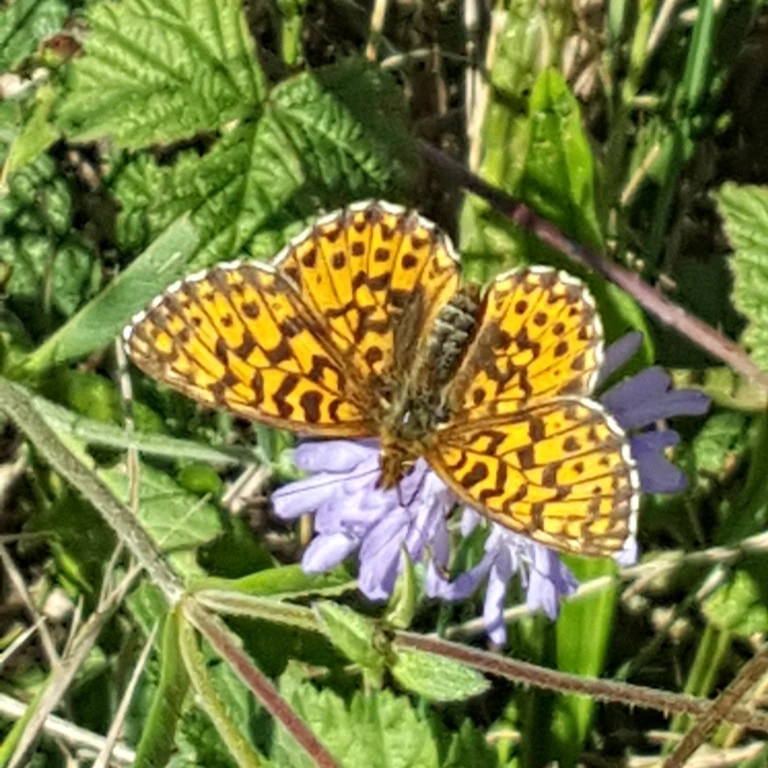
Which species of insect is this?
Boloria dia
